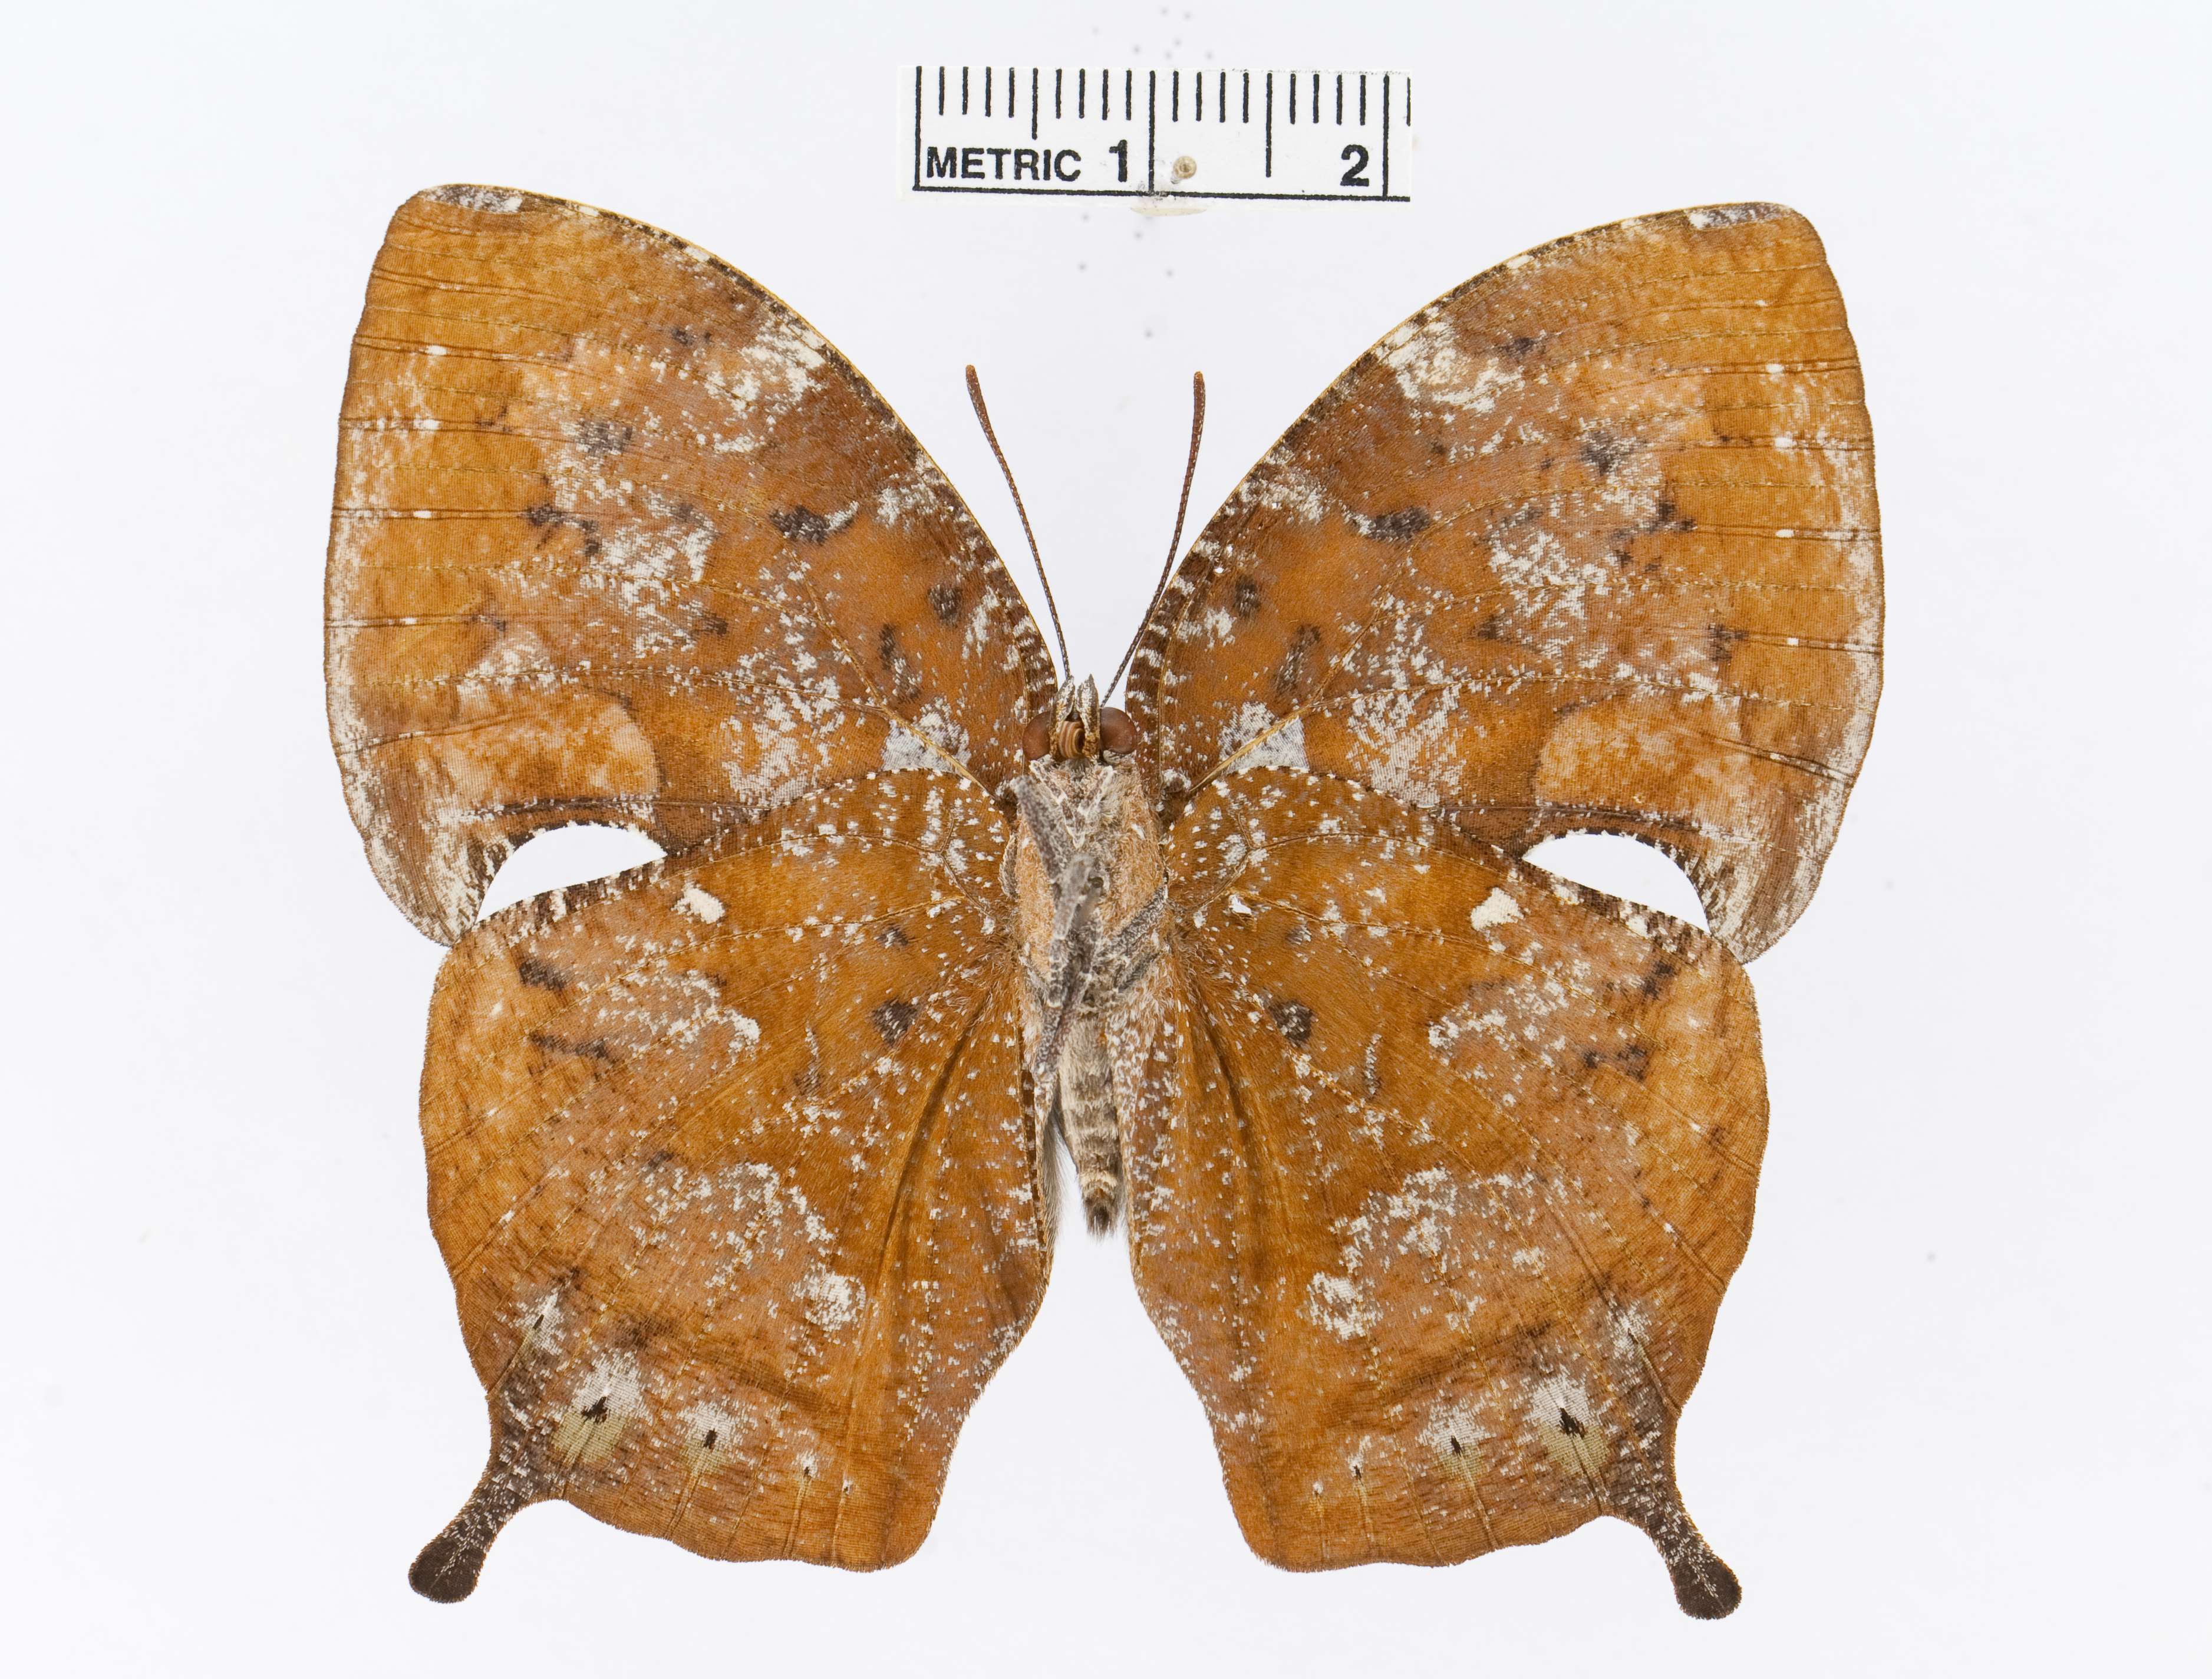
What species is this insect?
Memphis offa
